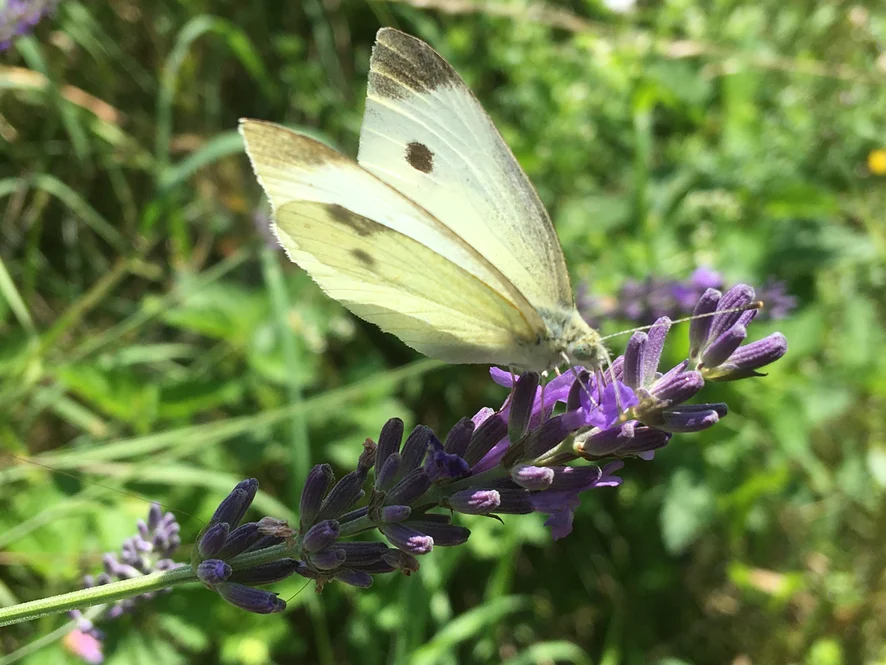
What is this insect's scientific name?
Pieris rapae
